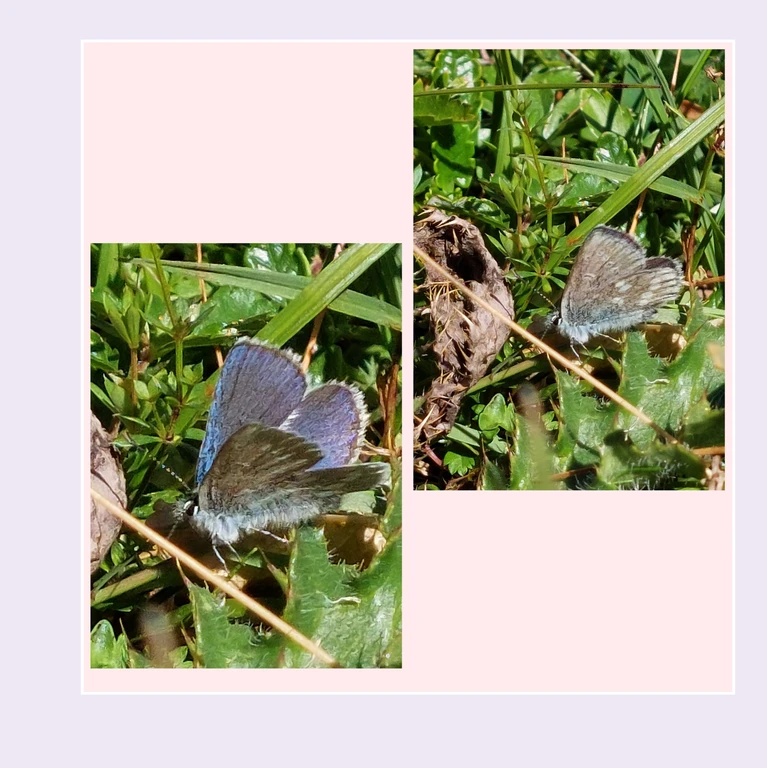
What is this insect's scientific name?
Agriades orbitulus (also Albulina orbitulus)
